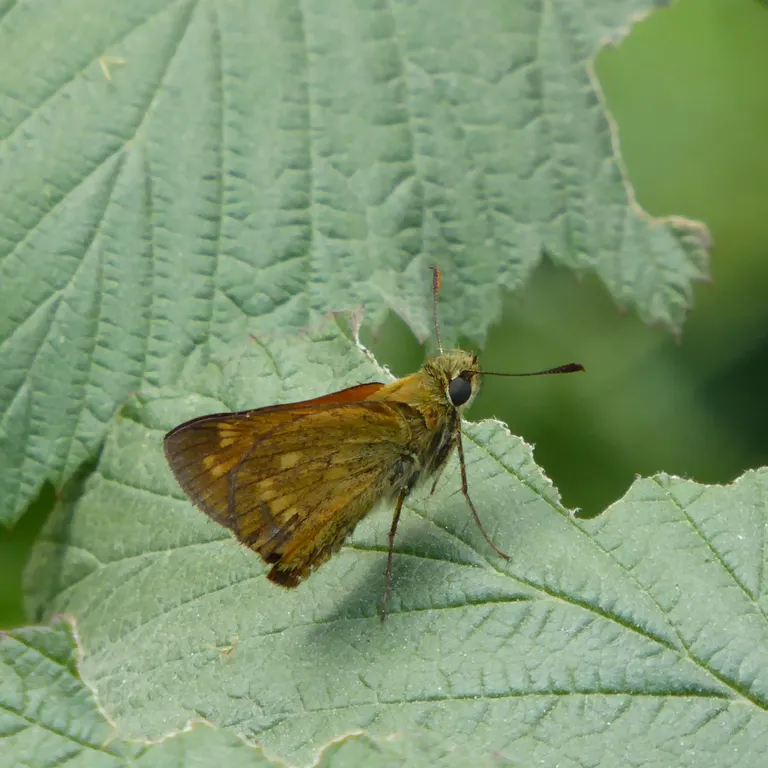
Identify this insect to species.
Ochlodes sylvanus (also Ochlodes venata)
